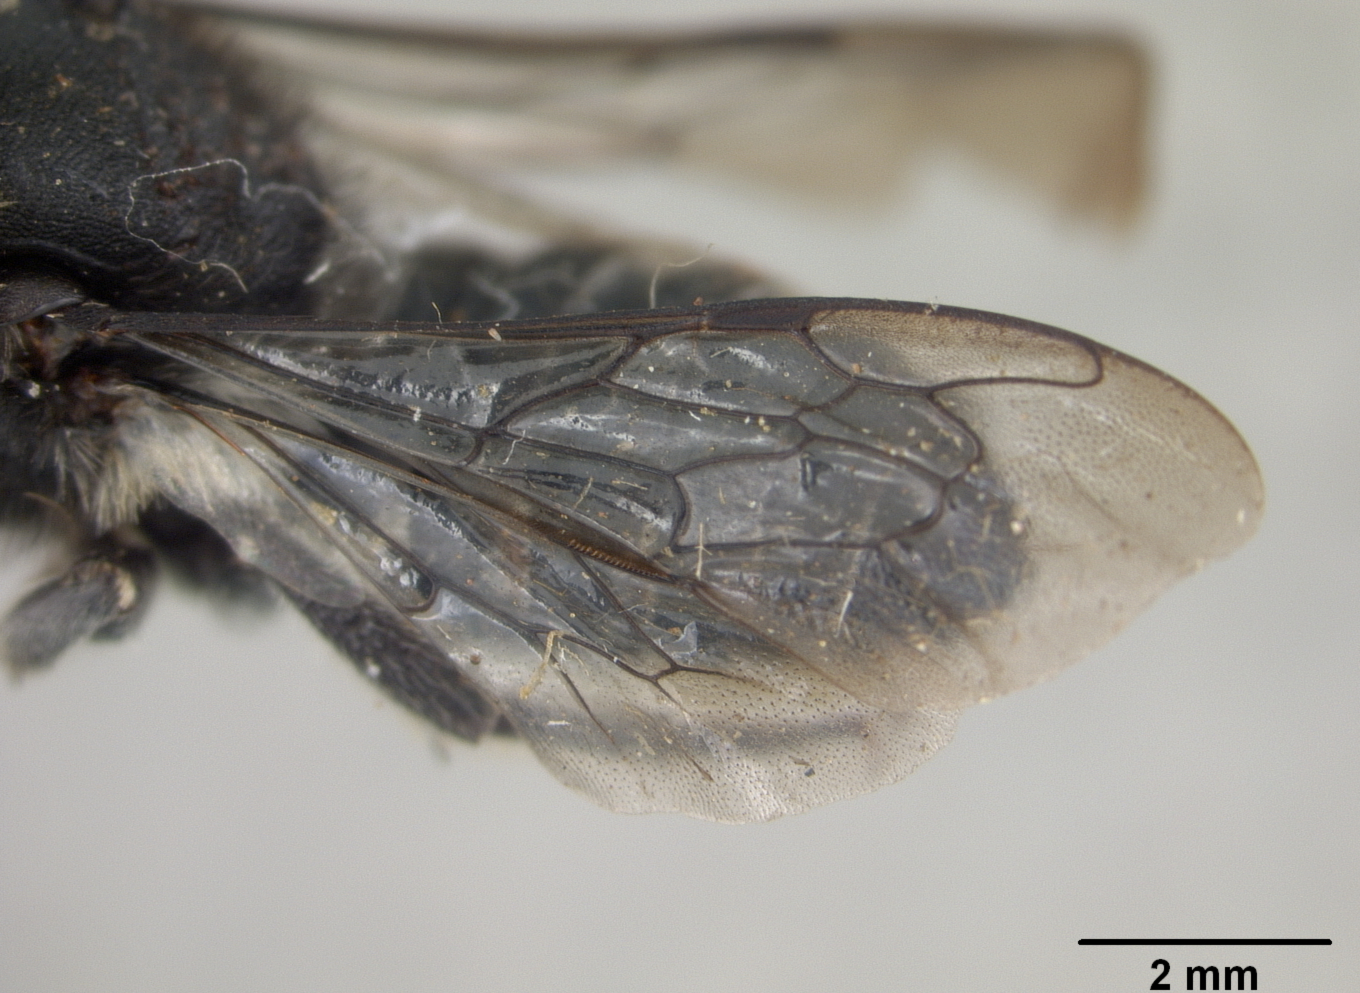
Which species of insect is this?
Megachile arcuata
